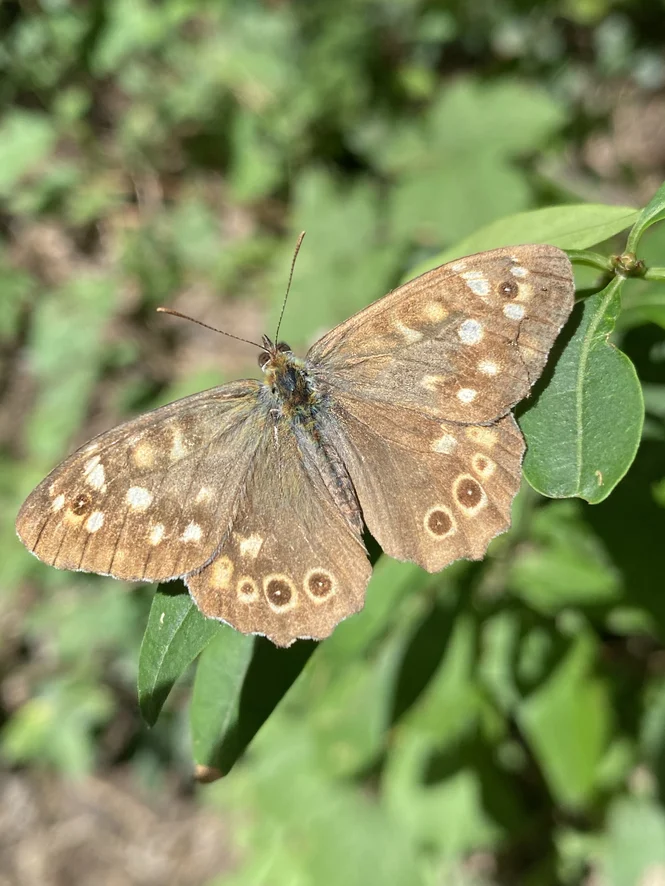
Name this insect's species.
Pararge aegeria
